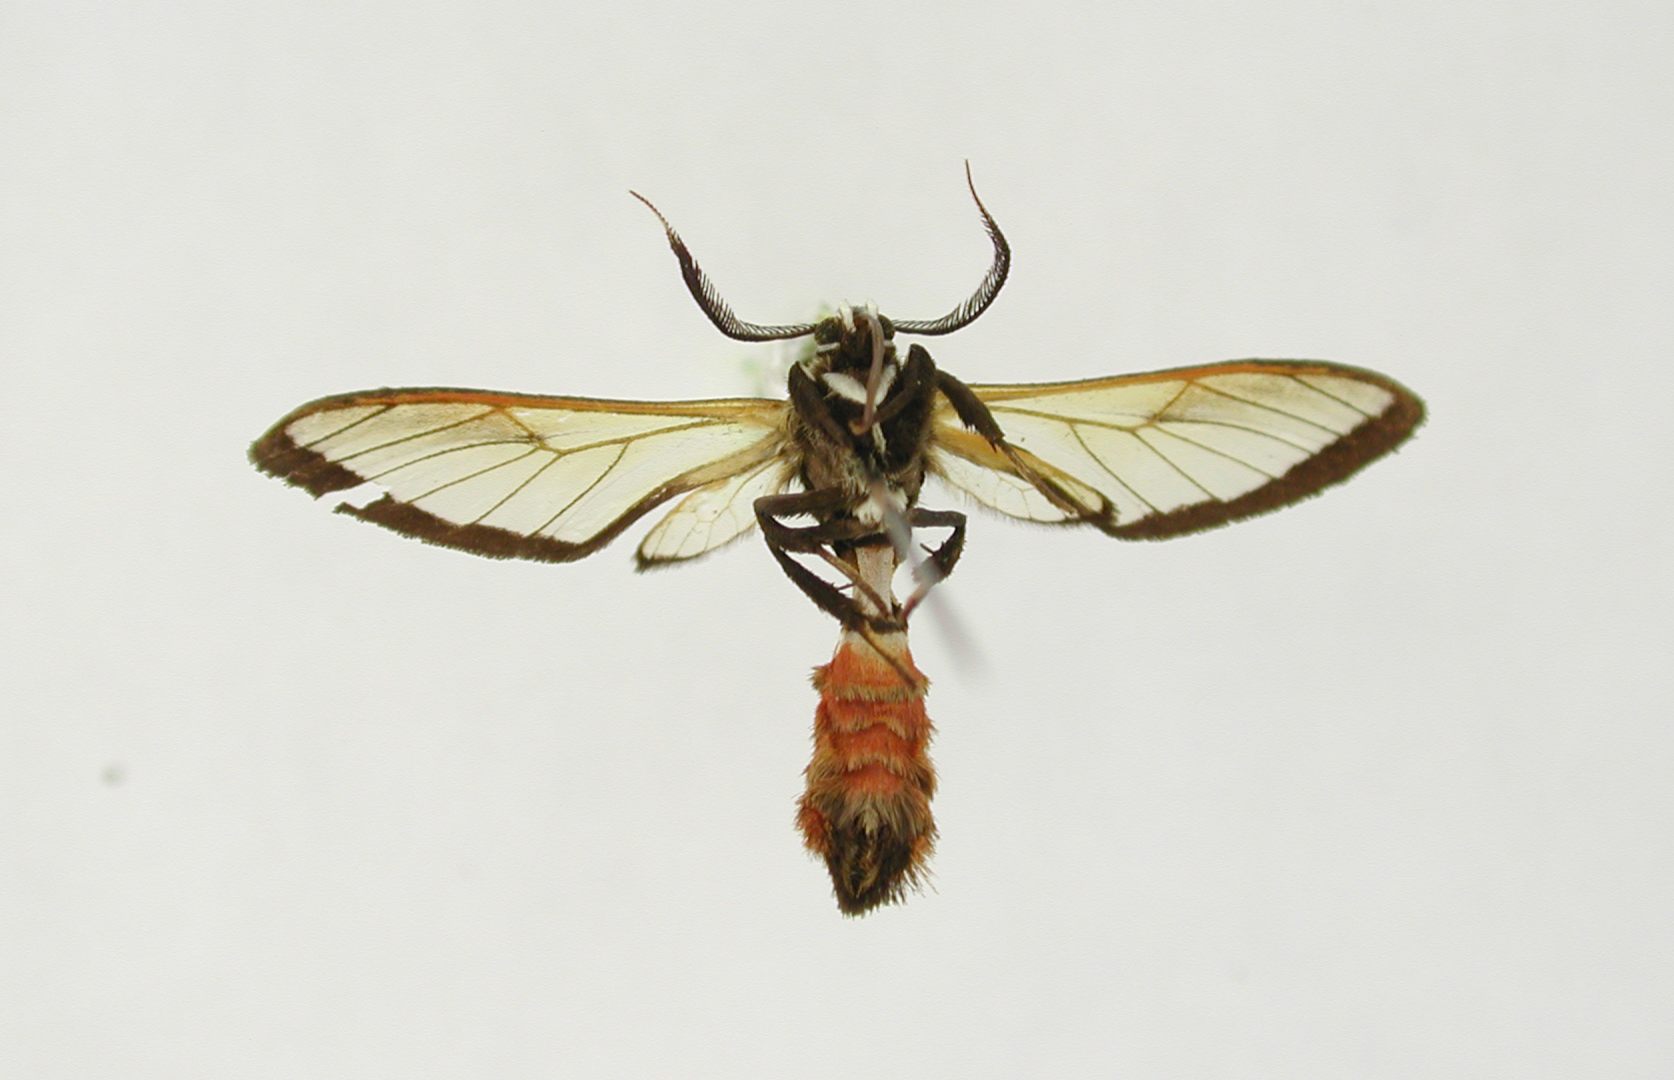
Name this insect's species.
Eumenogaster caurensis
